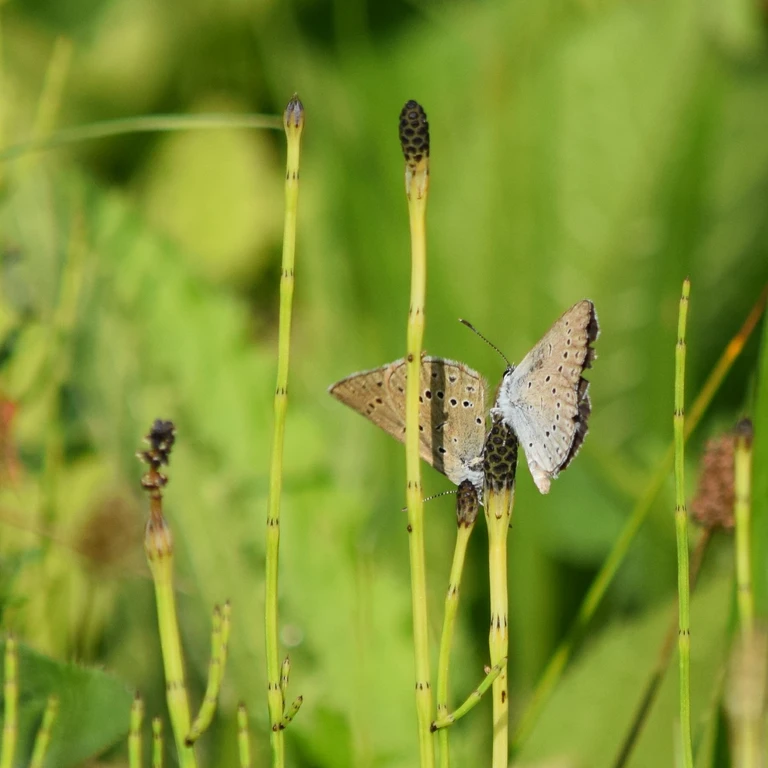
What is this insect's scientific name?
Phengaris teleius
